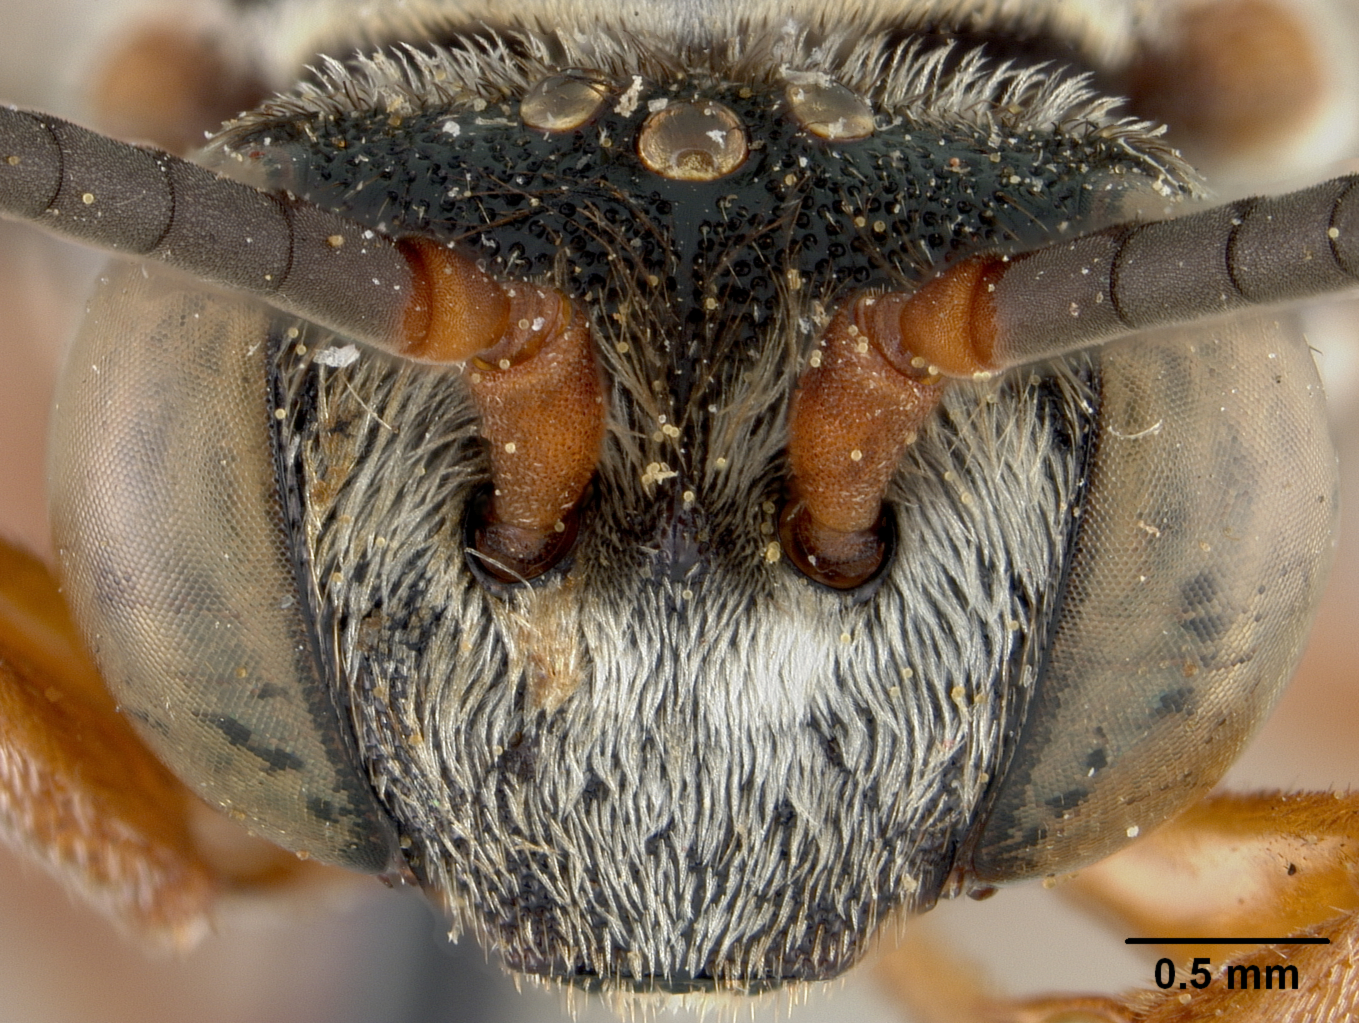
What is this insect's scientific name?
Epeolus rufotegularis
